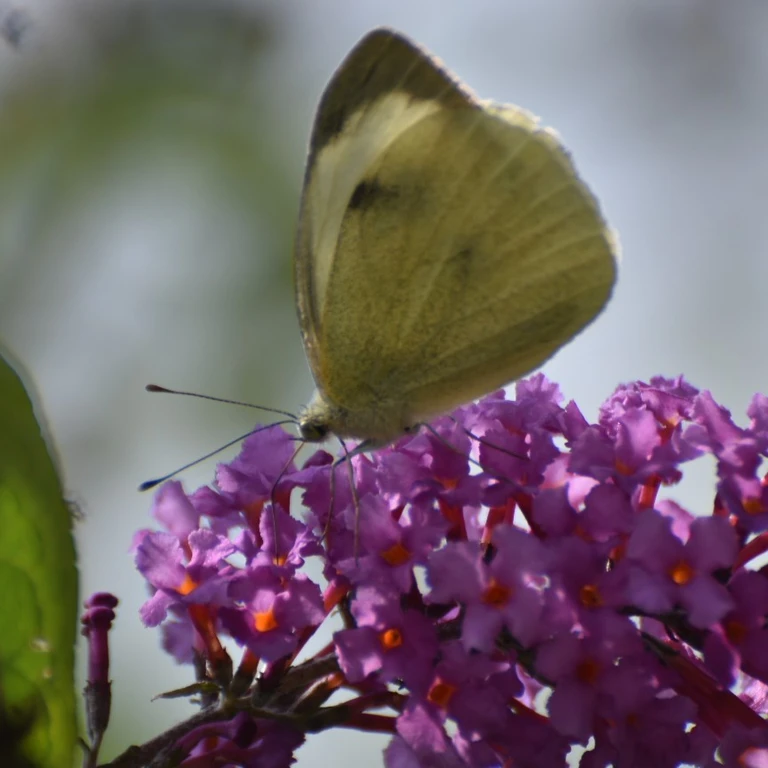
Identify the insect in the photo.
Pieris brassicae
